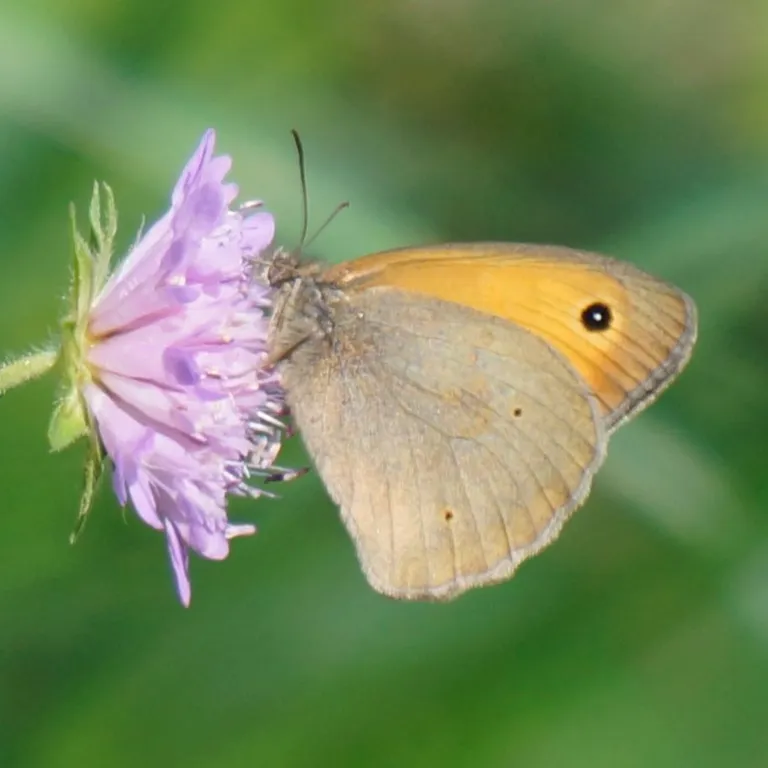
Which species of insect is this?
Maniola jurtina
